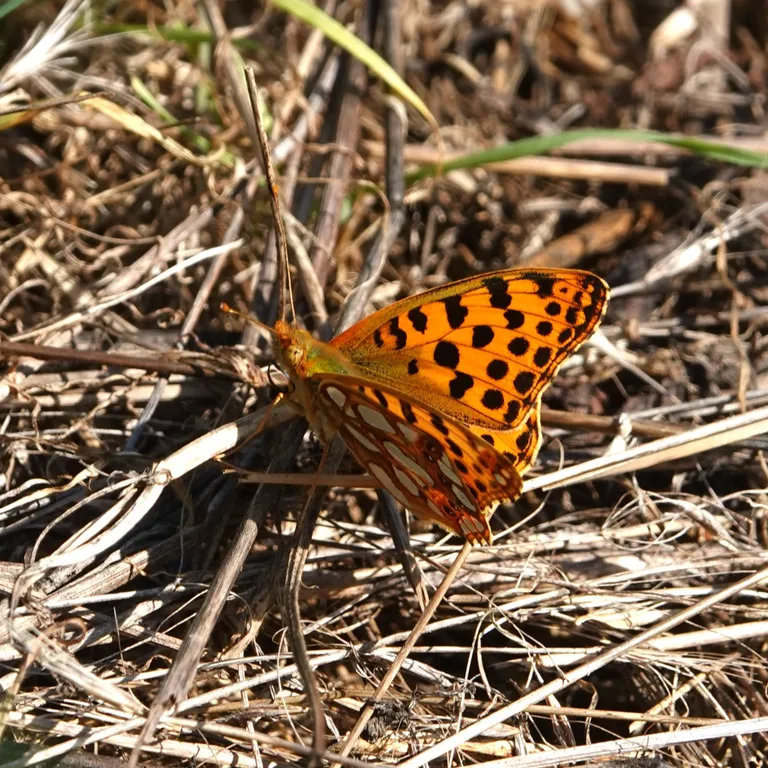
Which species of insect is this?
Issoria lathonia
